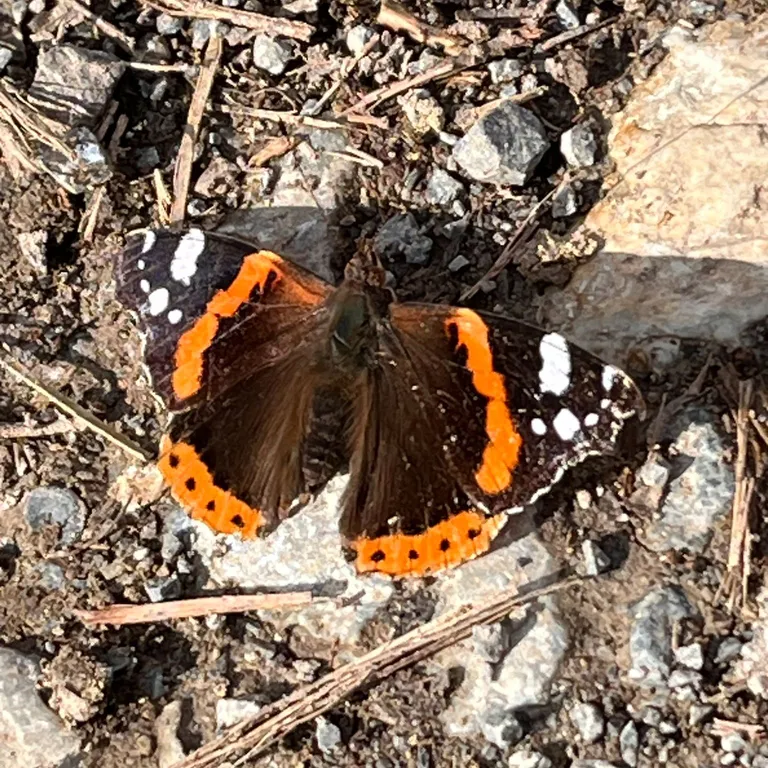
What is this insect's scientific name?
Vanessa atalanta
